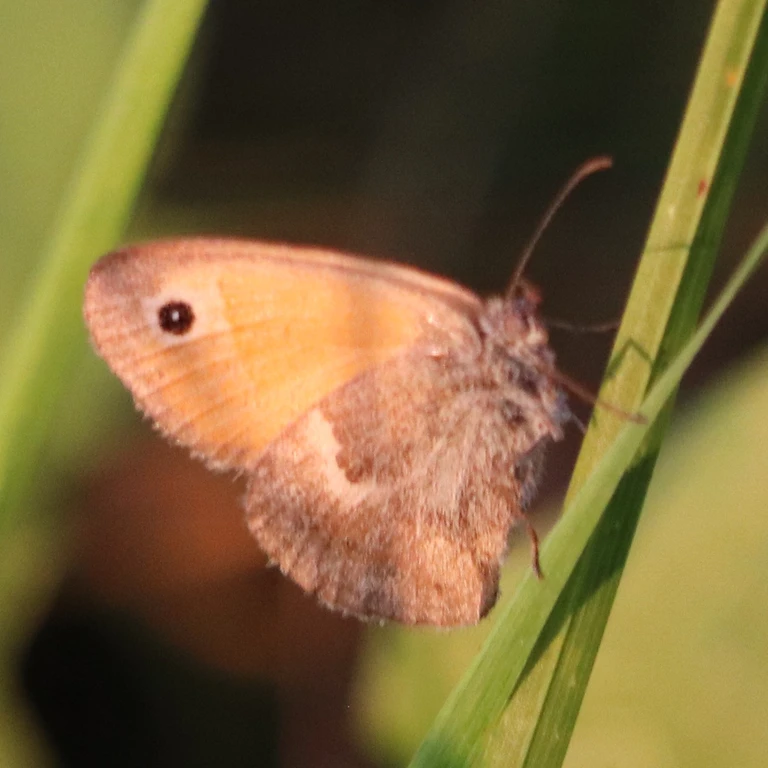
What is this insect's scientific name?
Coenonympha pamphilus
